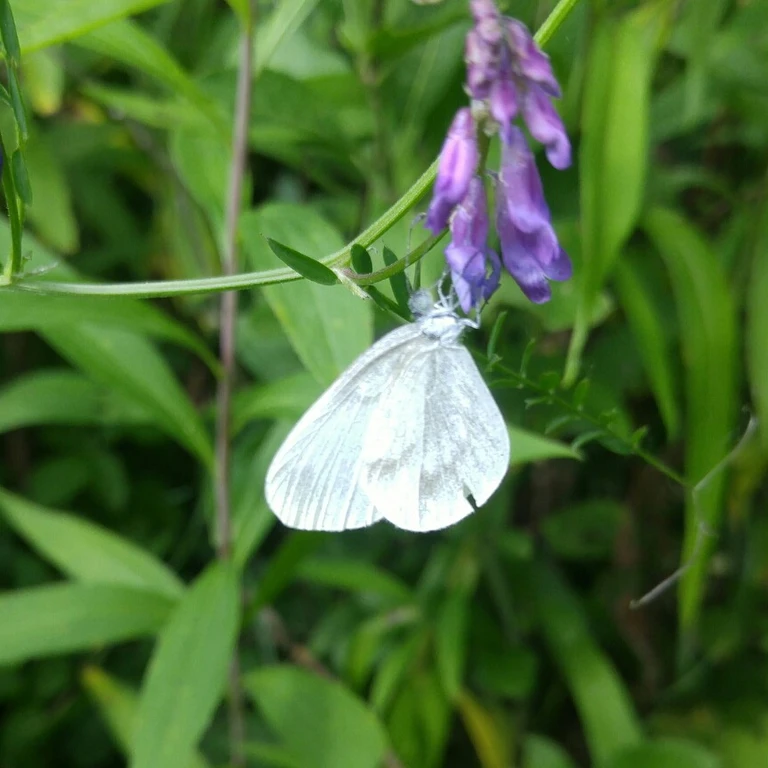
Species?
Leptidea sinapis/juvernica
